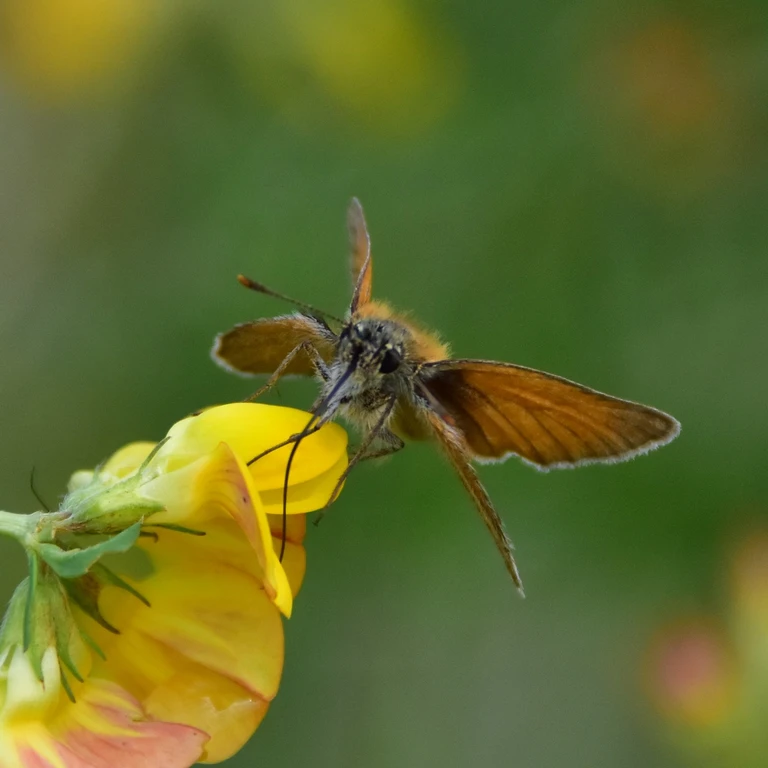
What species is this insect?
Thymelicus sylvestris
